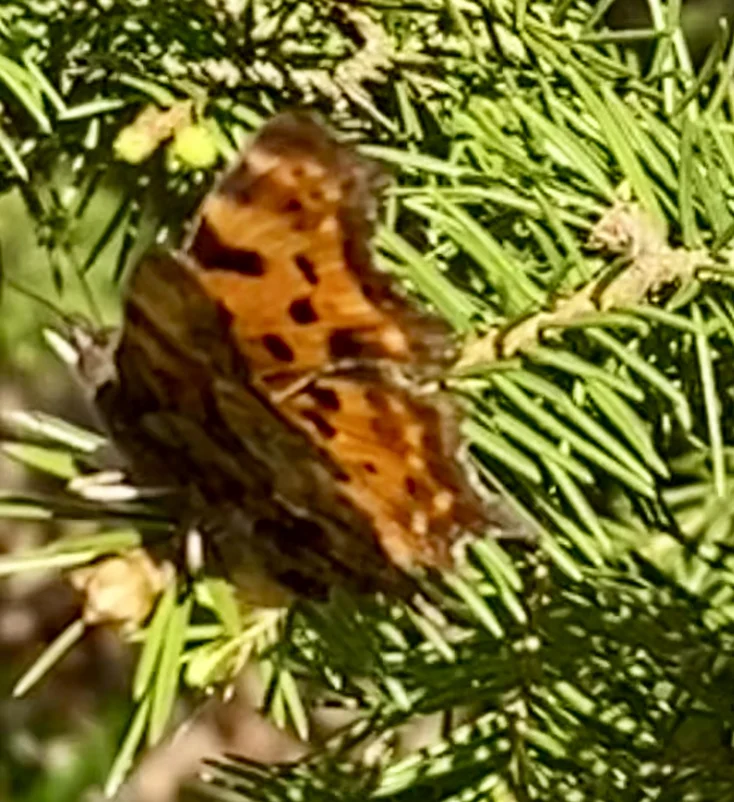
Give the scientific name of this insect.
Polygonia c-album
